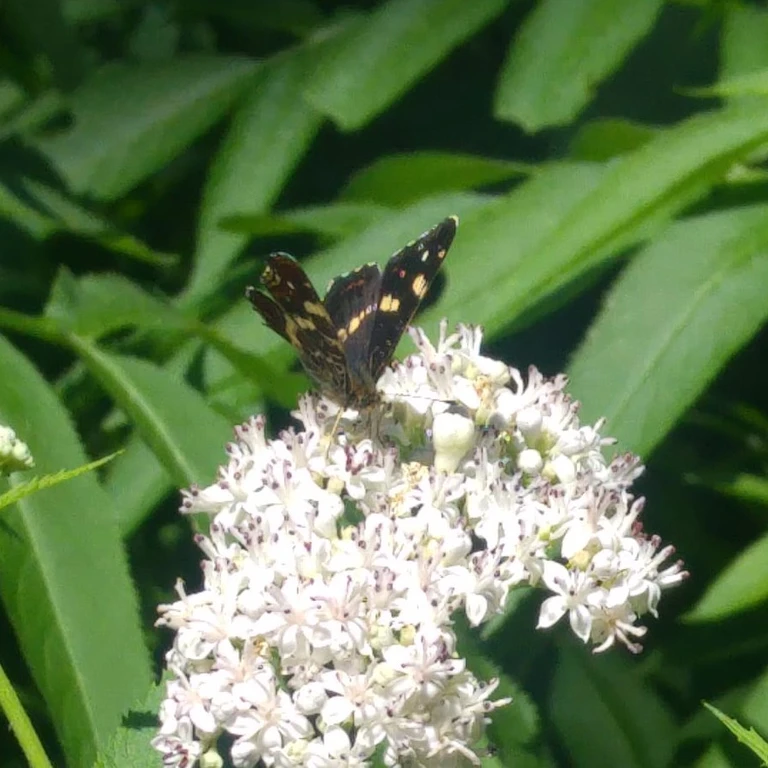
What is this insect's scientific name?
Araschnia levana
